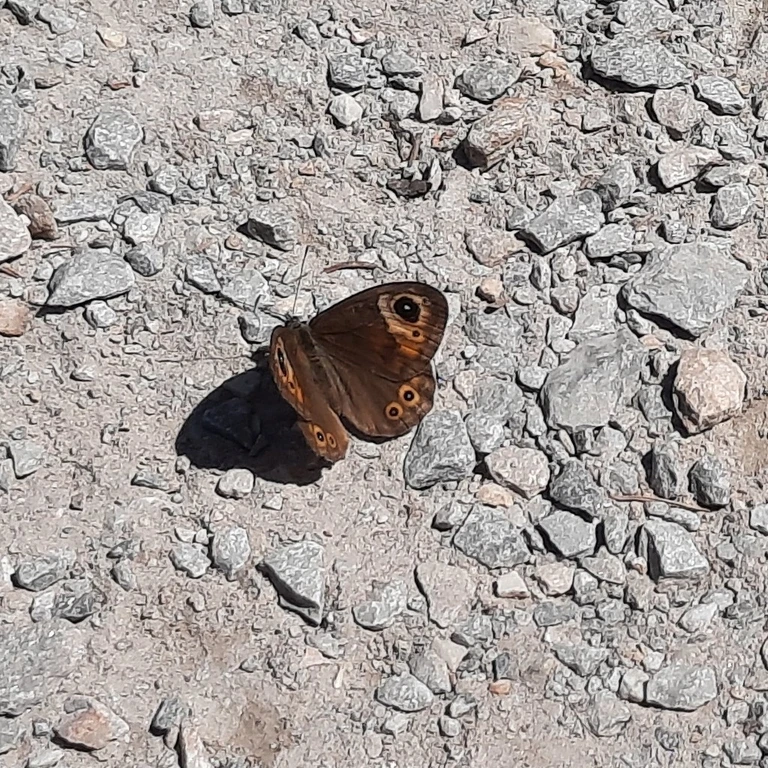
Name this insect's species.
Lasiommata maera (also Pararge maera)
